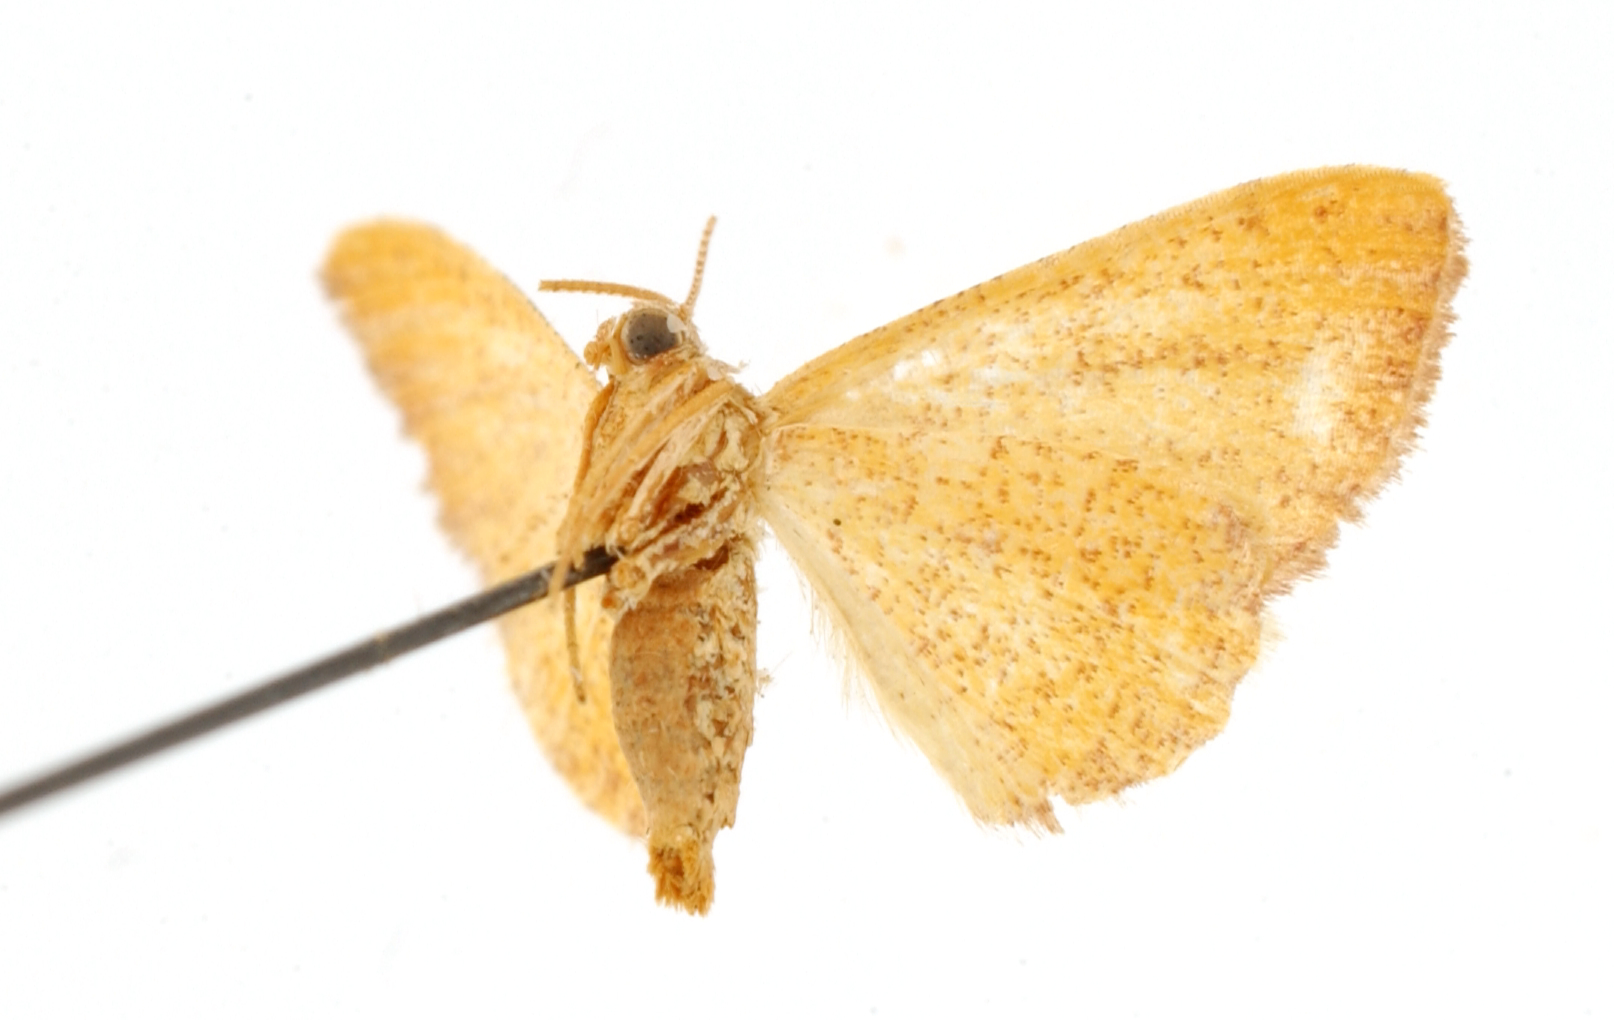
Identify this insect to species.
Cyclomia flavida
